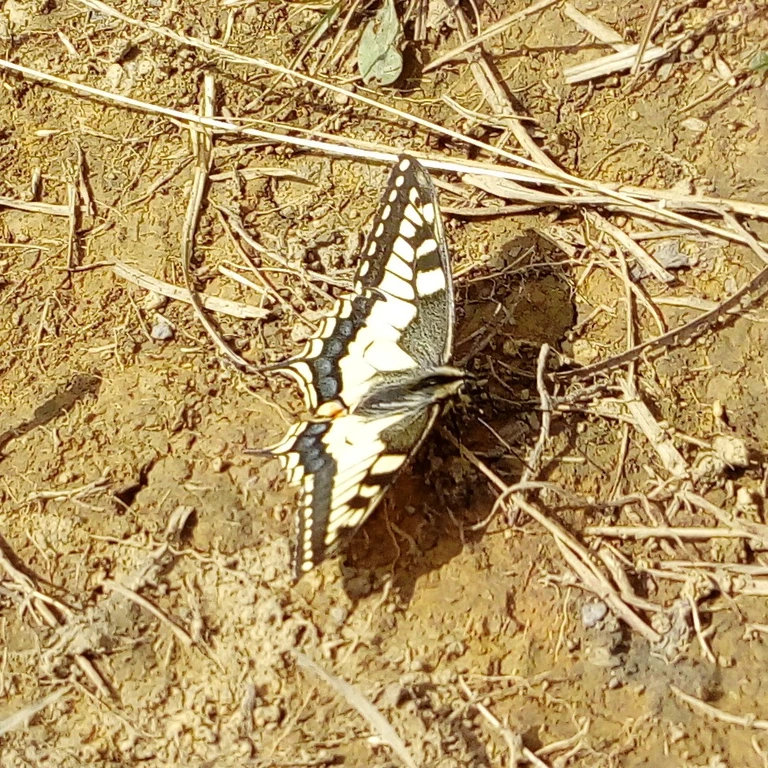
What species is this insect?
Papilio machaon
